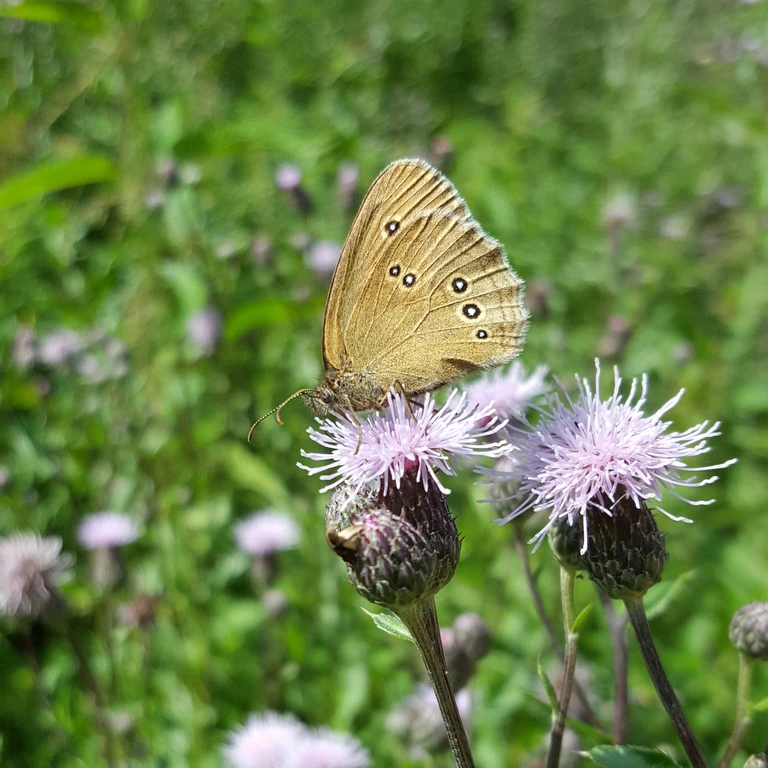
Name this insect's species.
Aphantopus hyperantus
